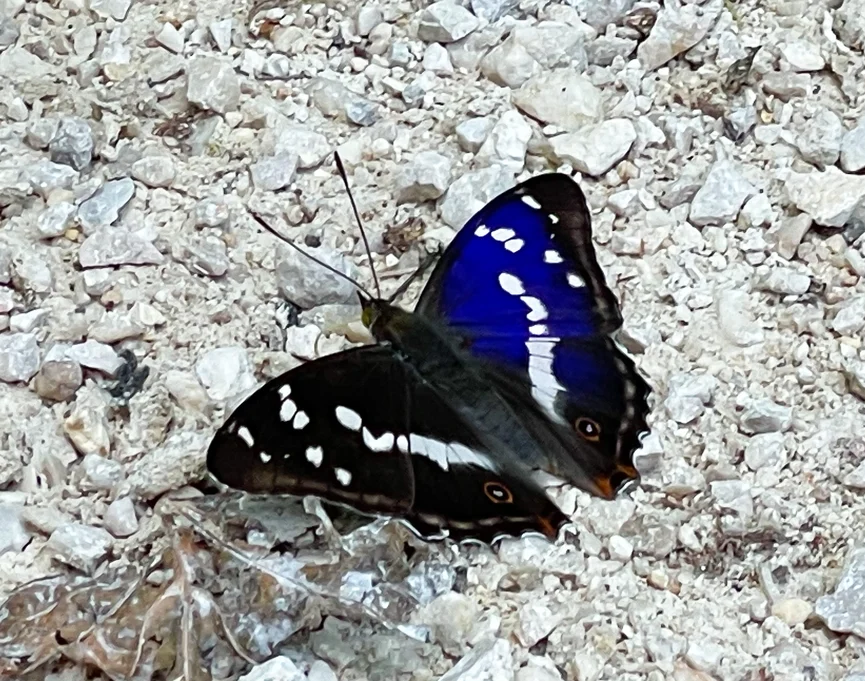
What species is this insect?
Apatura iris
